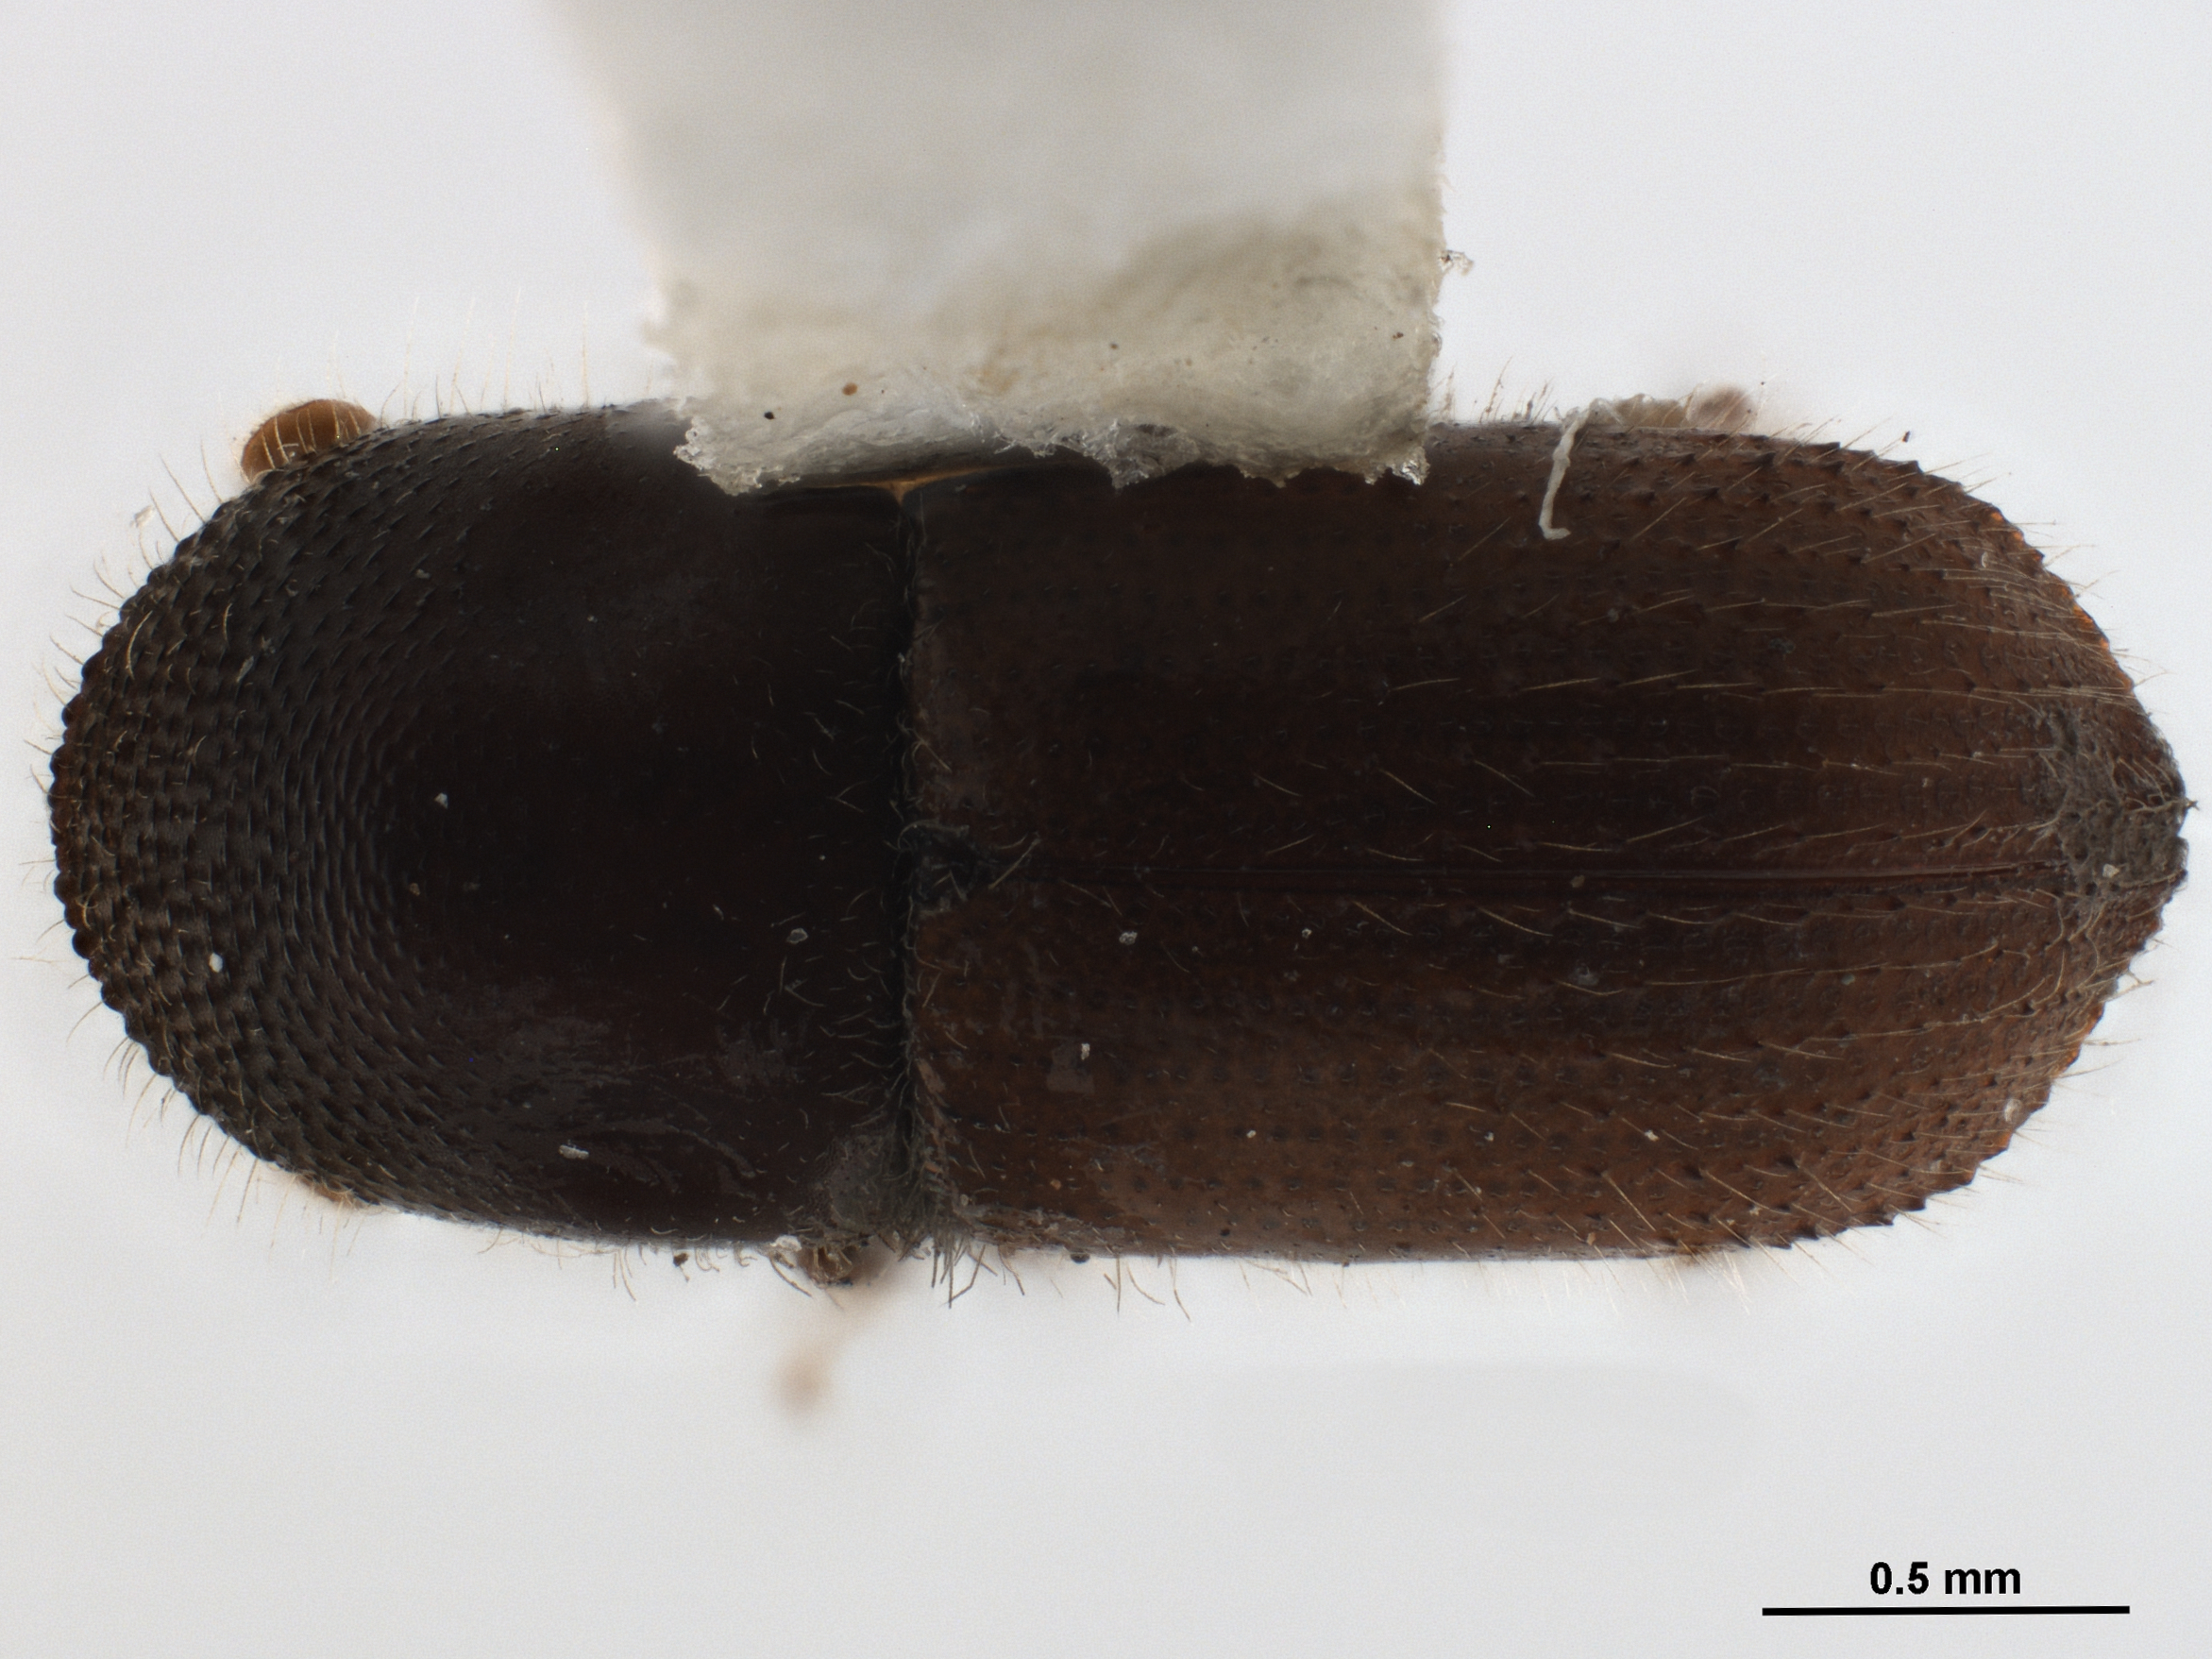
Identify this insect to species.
Arixyleborus seminitens
